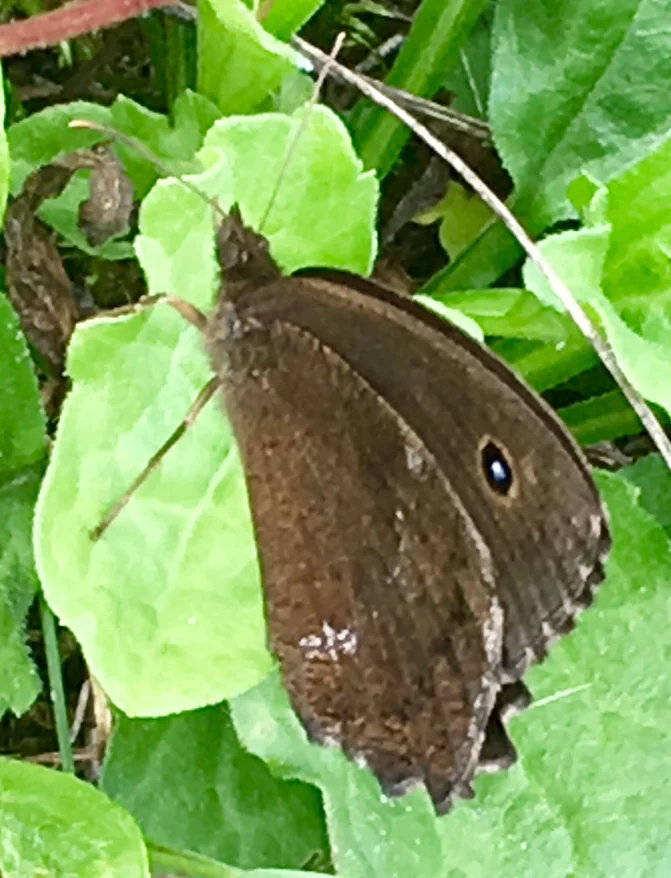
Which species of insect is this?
Minois dryas
